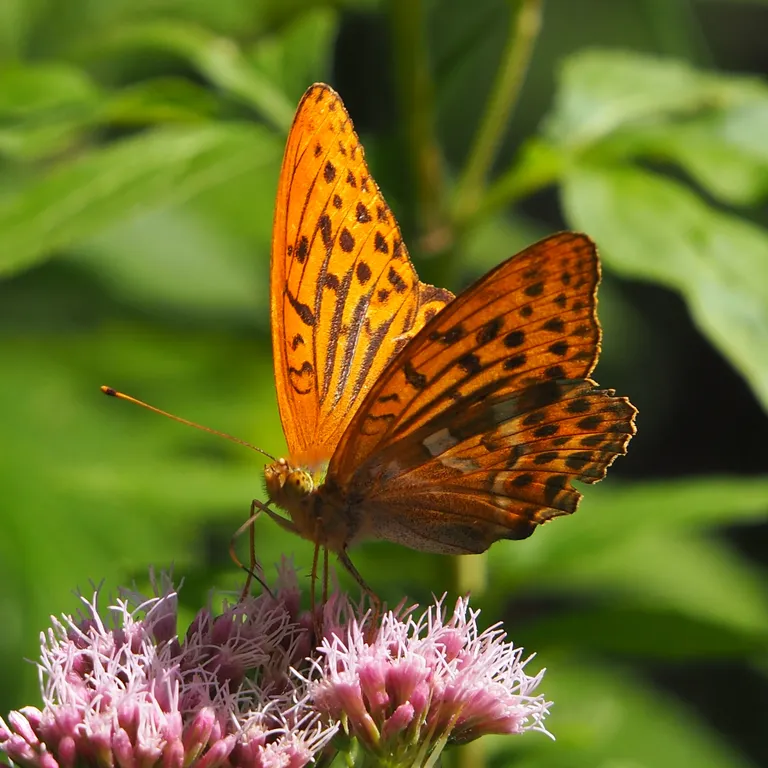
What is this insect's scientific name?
Argynnis paphia
